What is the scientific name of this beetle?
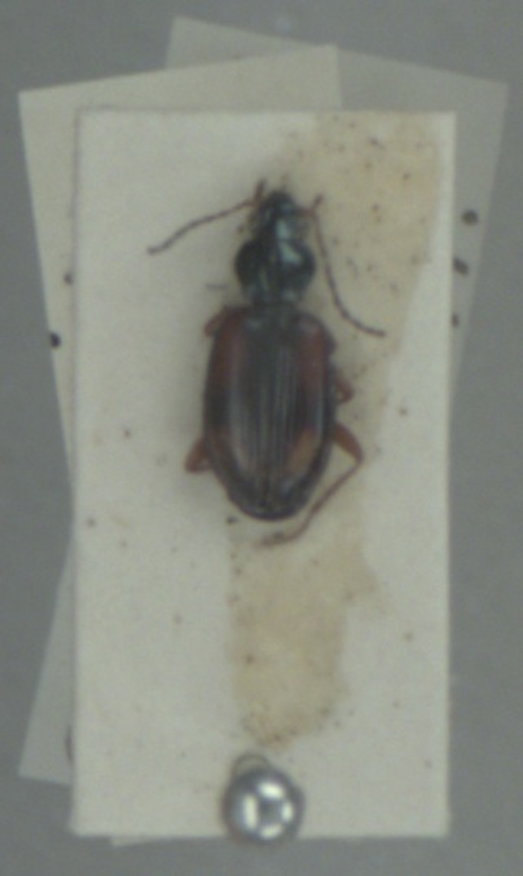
Bembidion tetracolum
